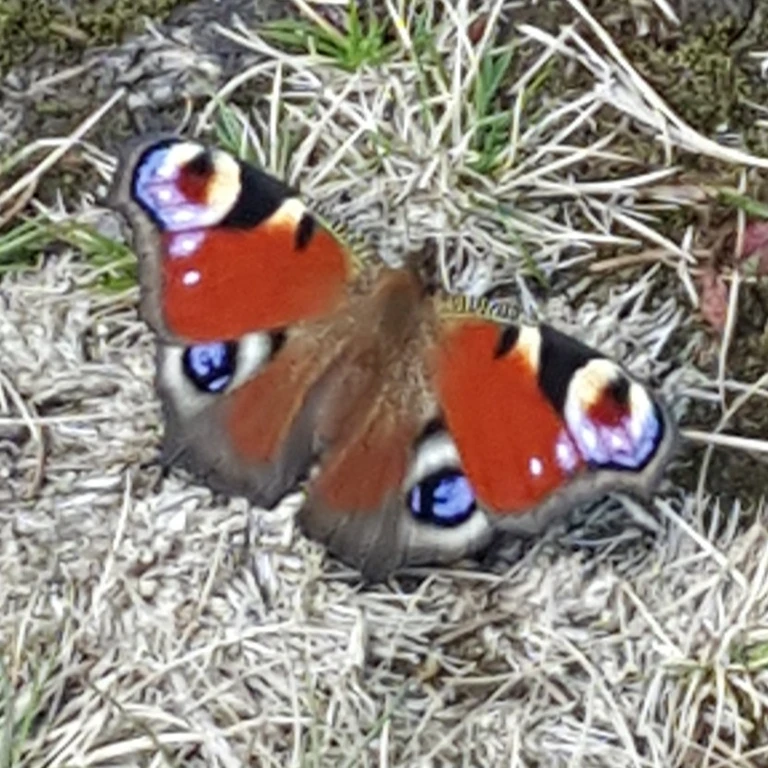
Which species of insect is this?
Aglais io
